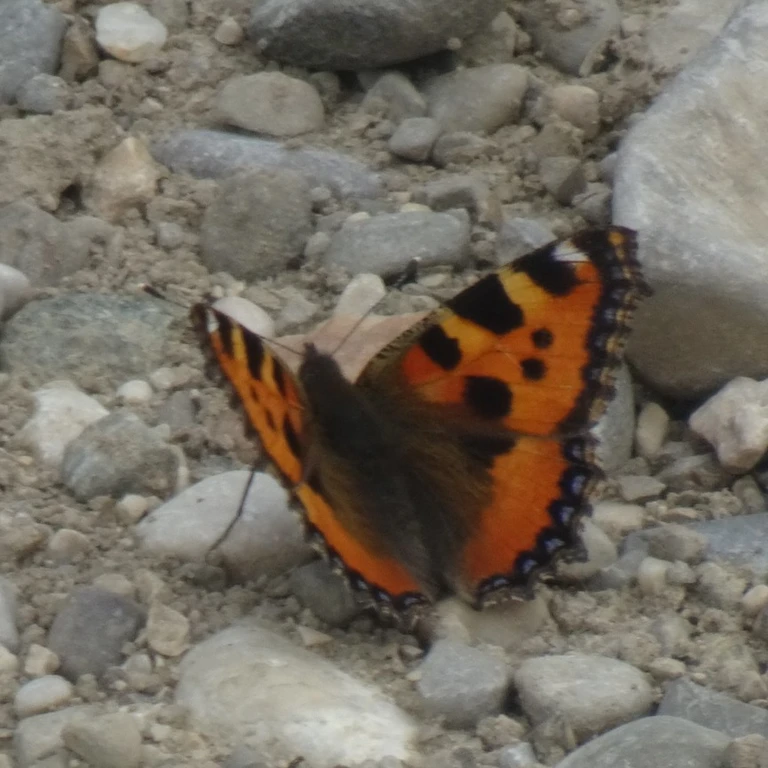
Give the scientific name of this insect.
Aglais urticae
